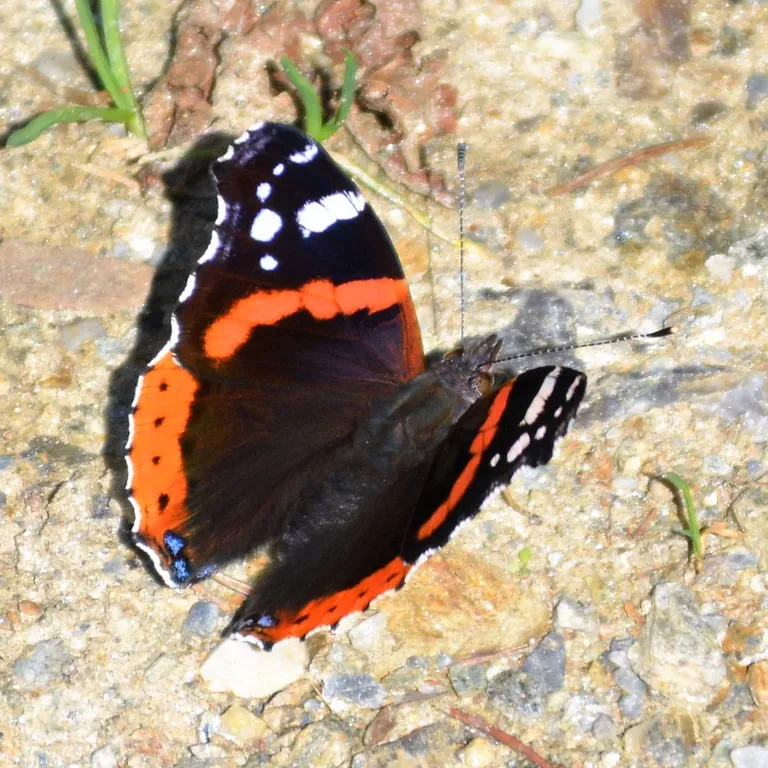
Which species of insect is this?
Vanessa atalanta
